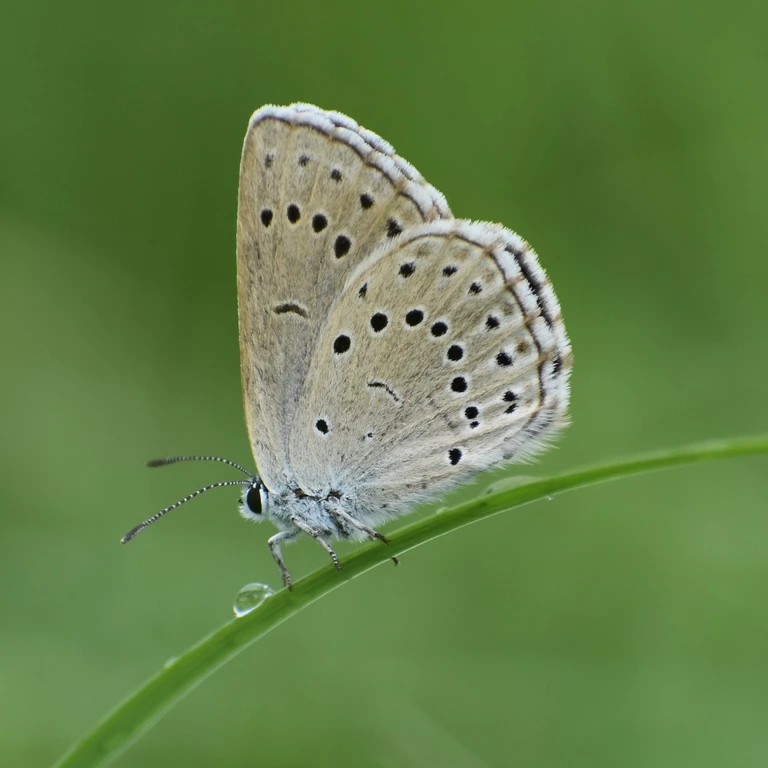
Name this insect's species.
Phengaris teleius
